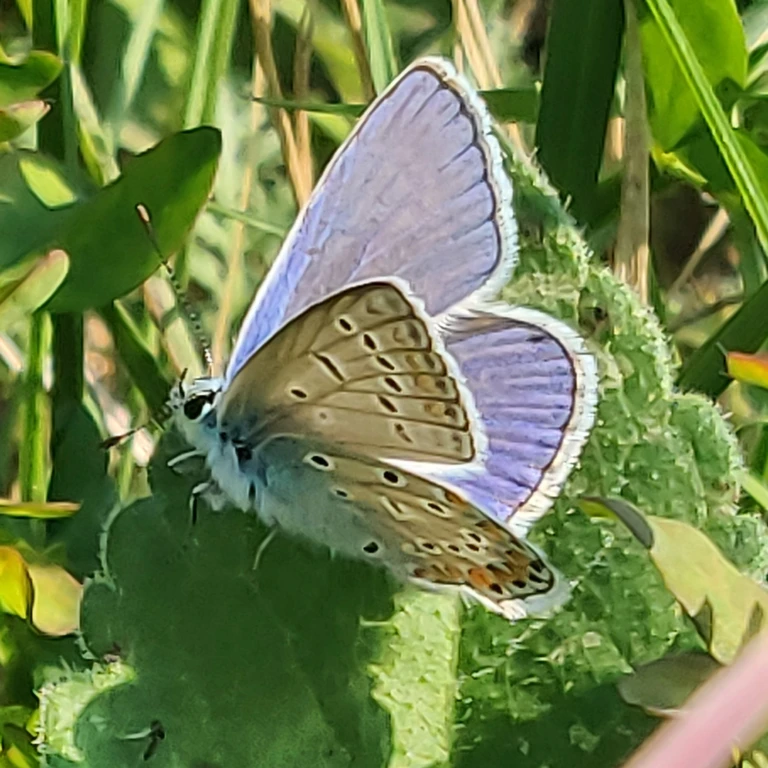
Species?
Polyommatus icarus
